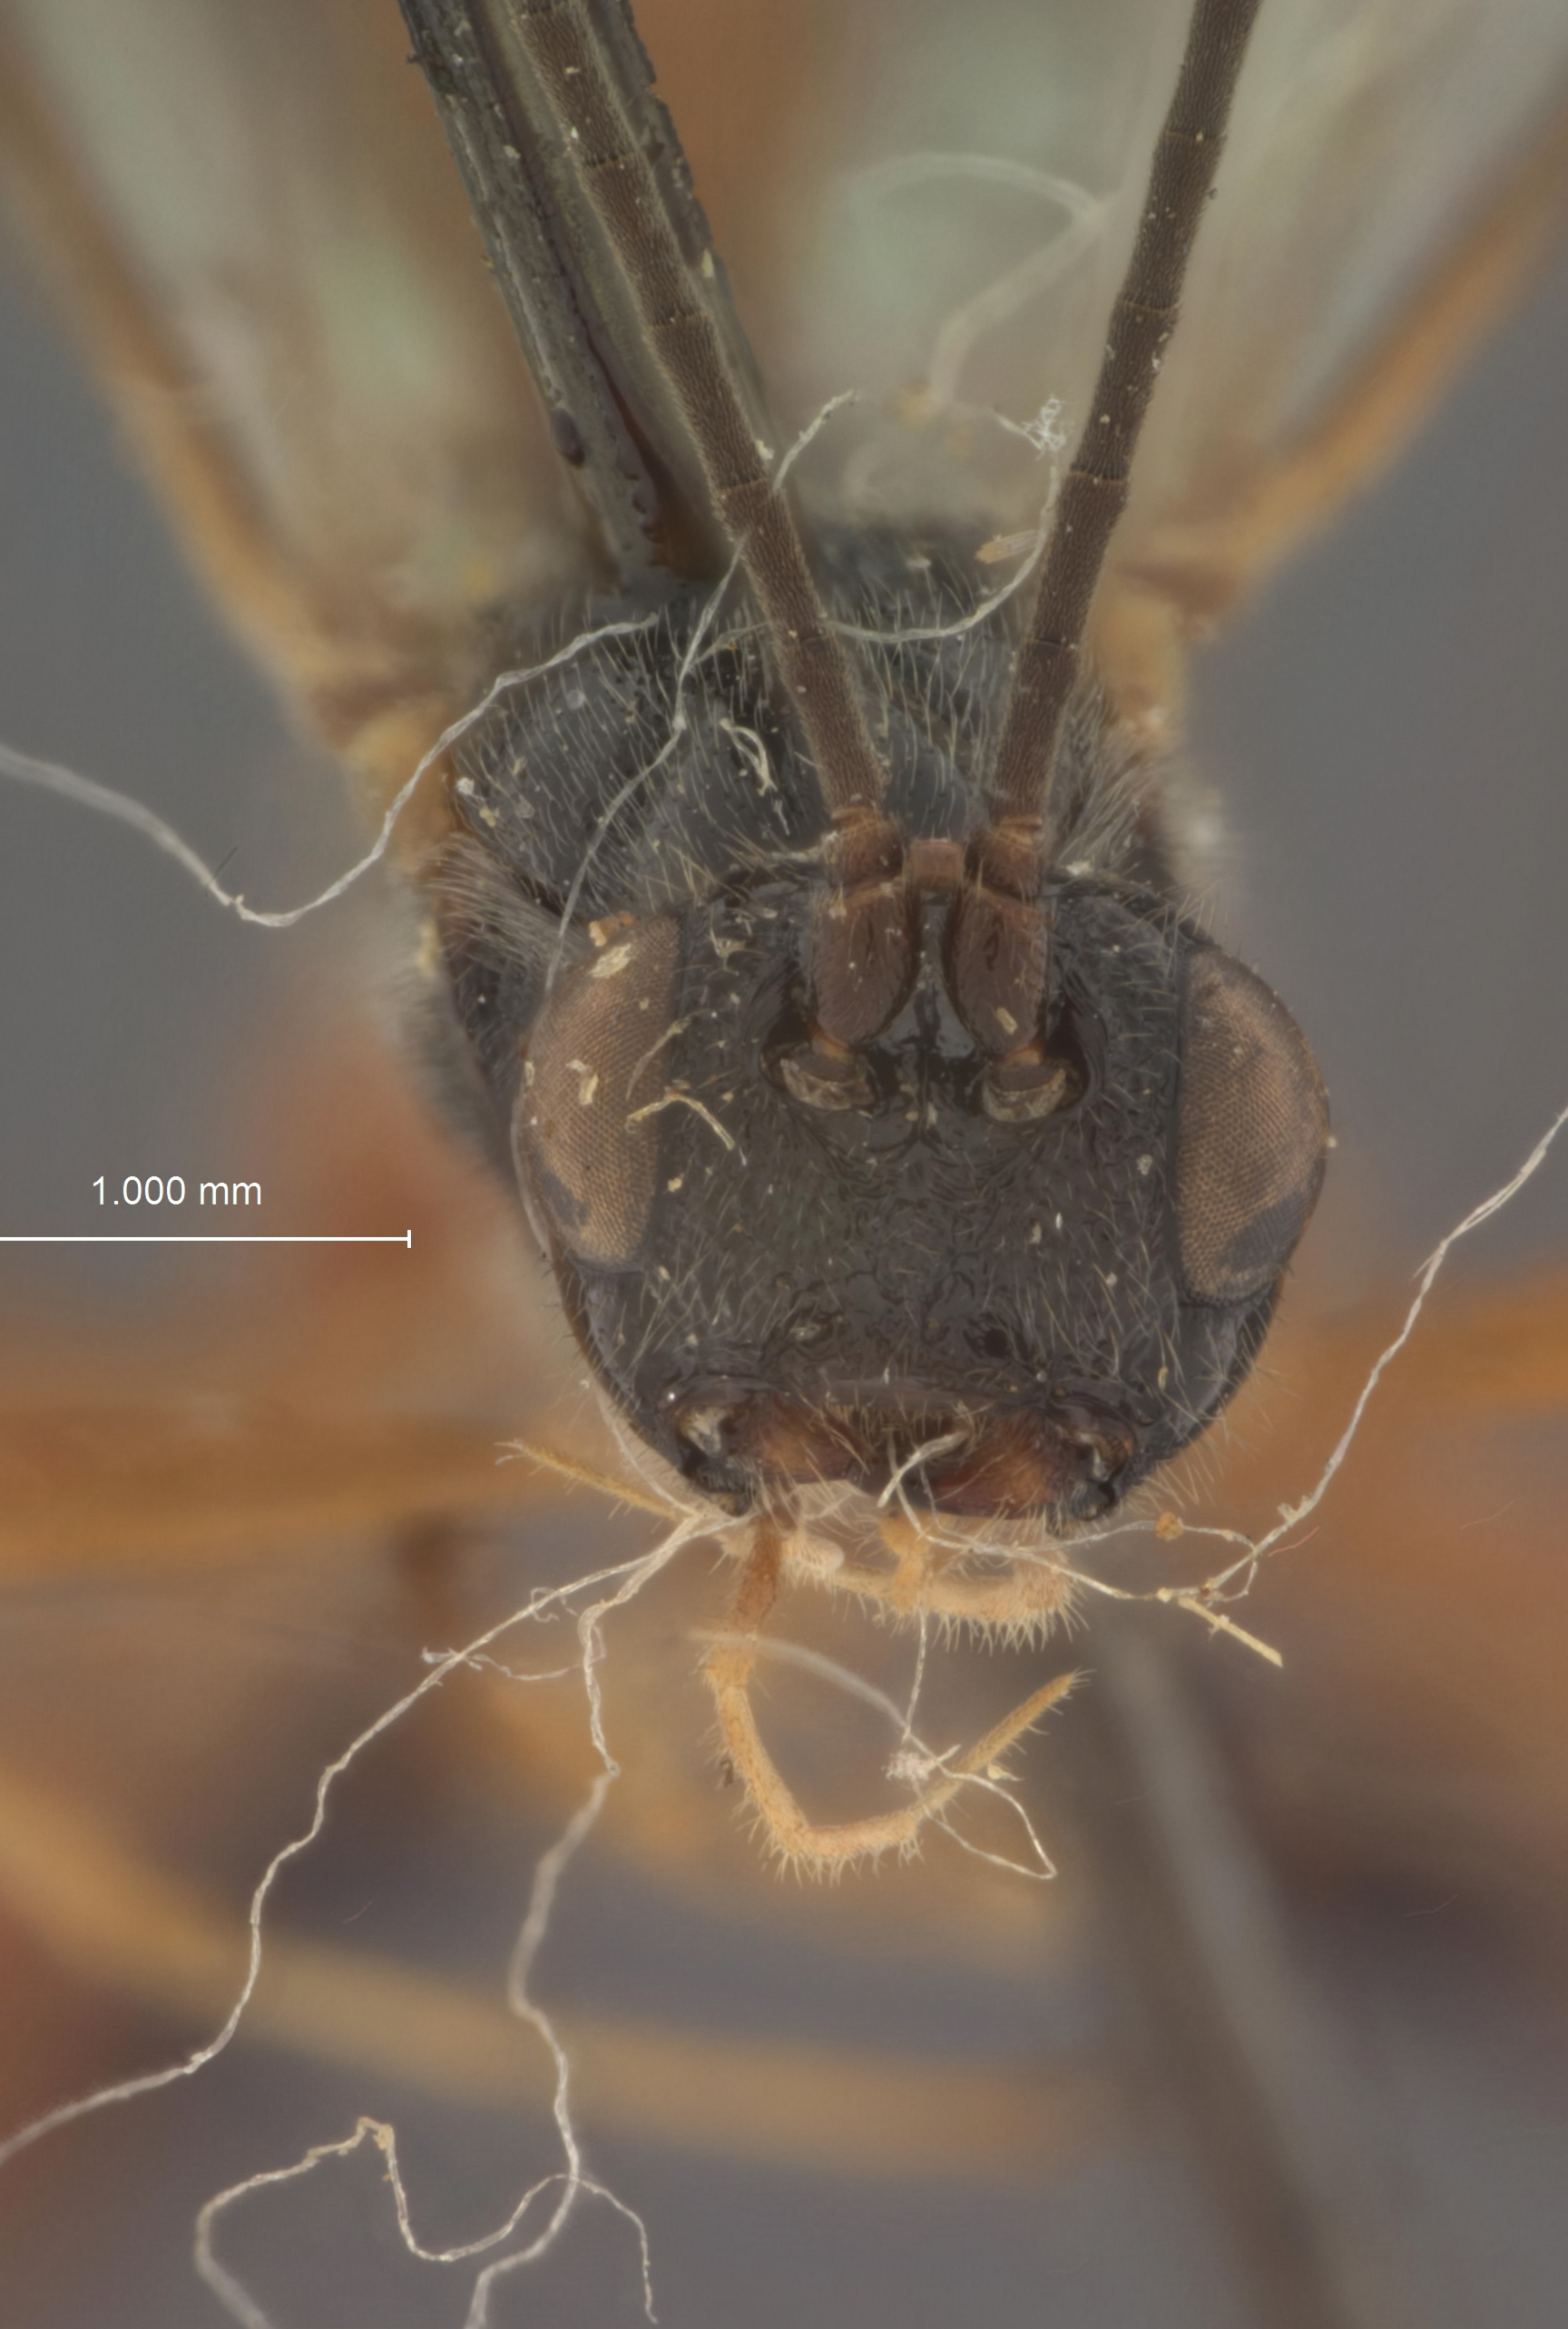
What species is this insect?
Helcon castaneae
